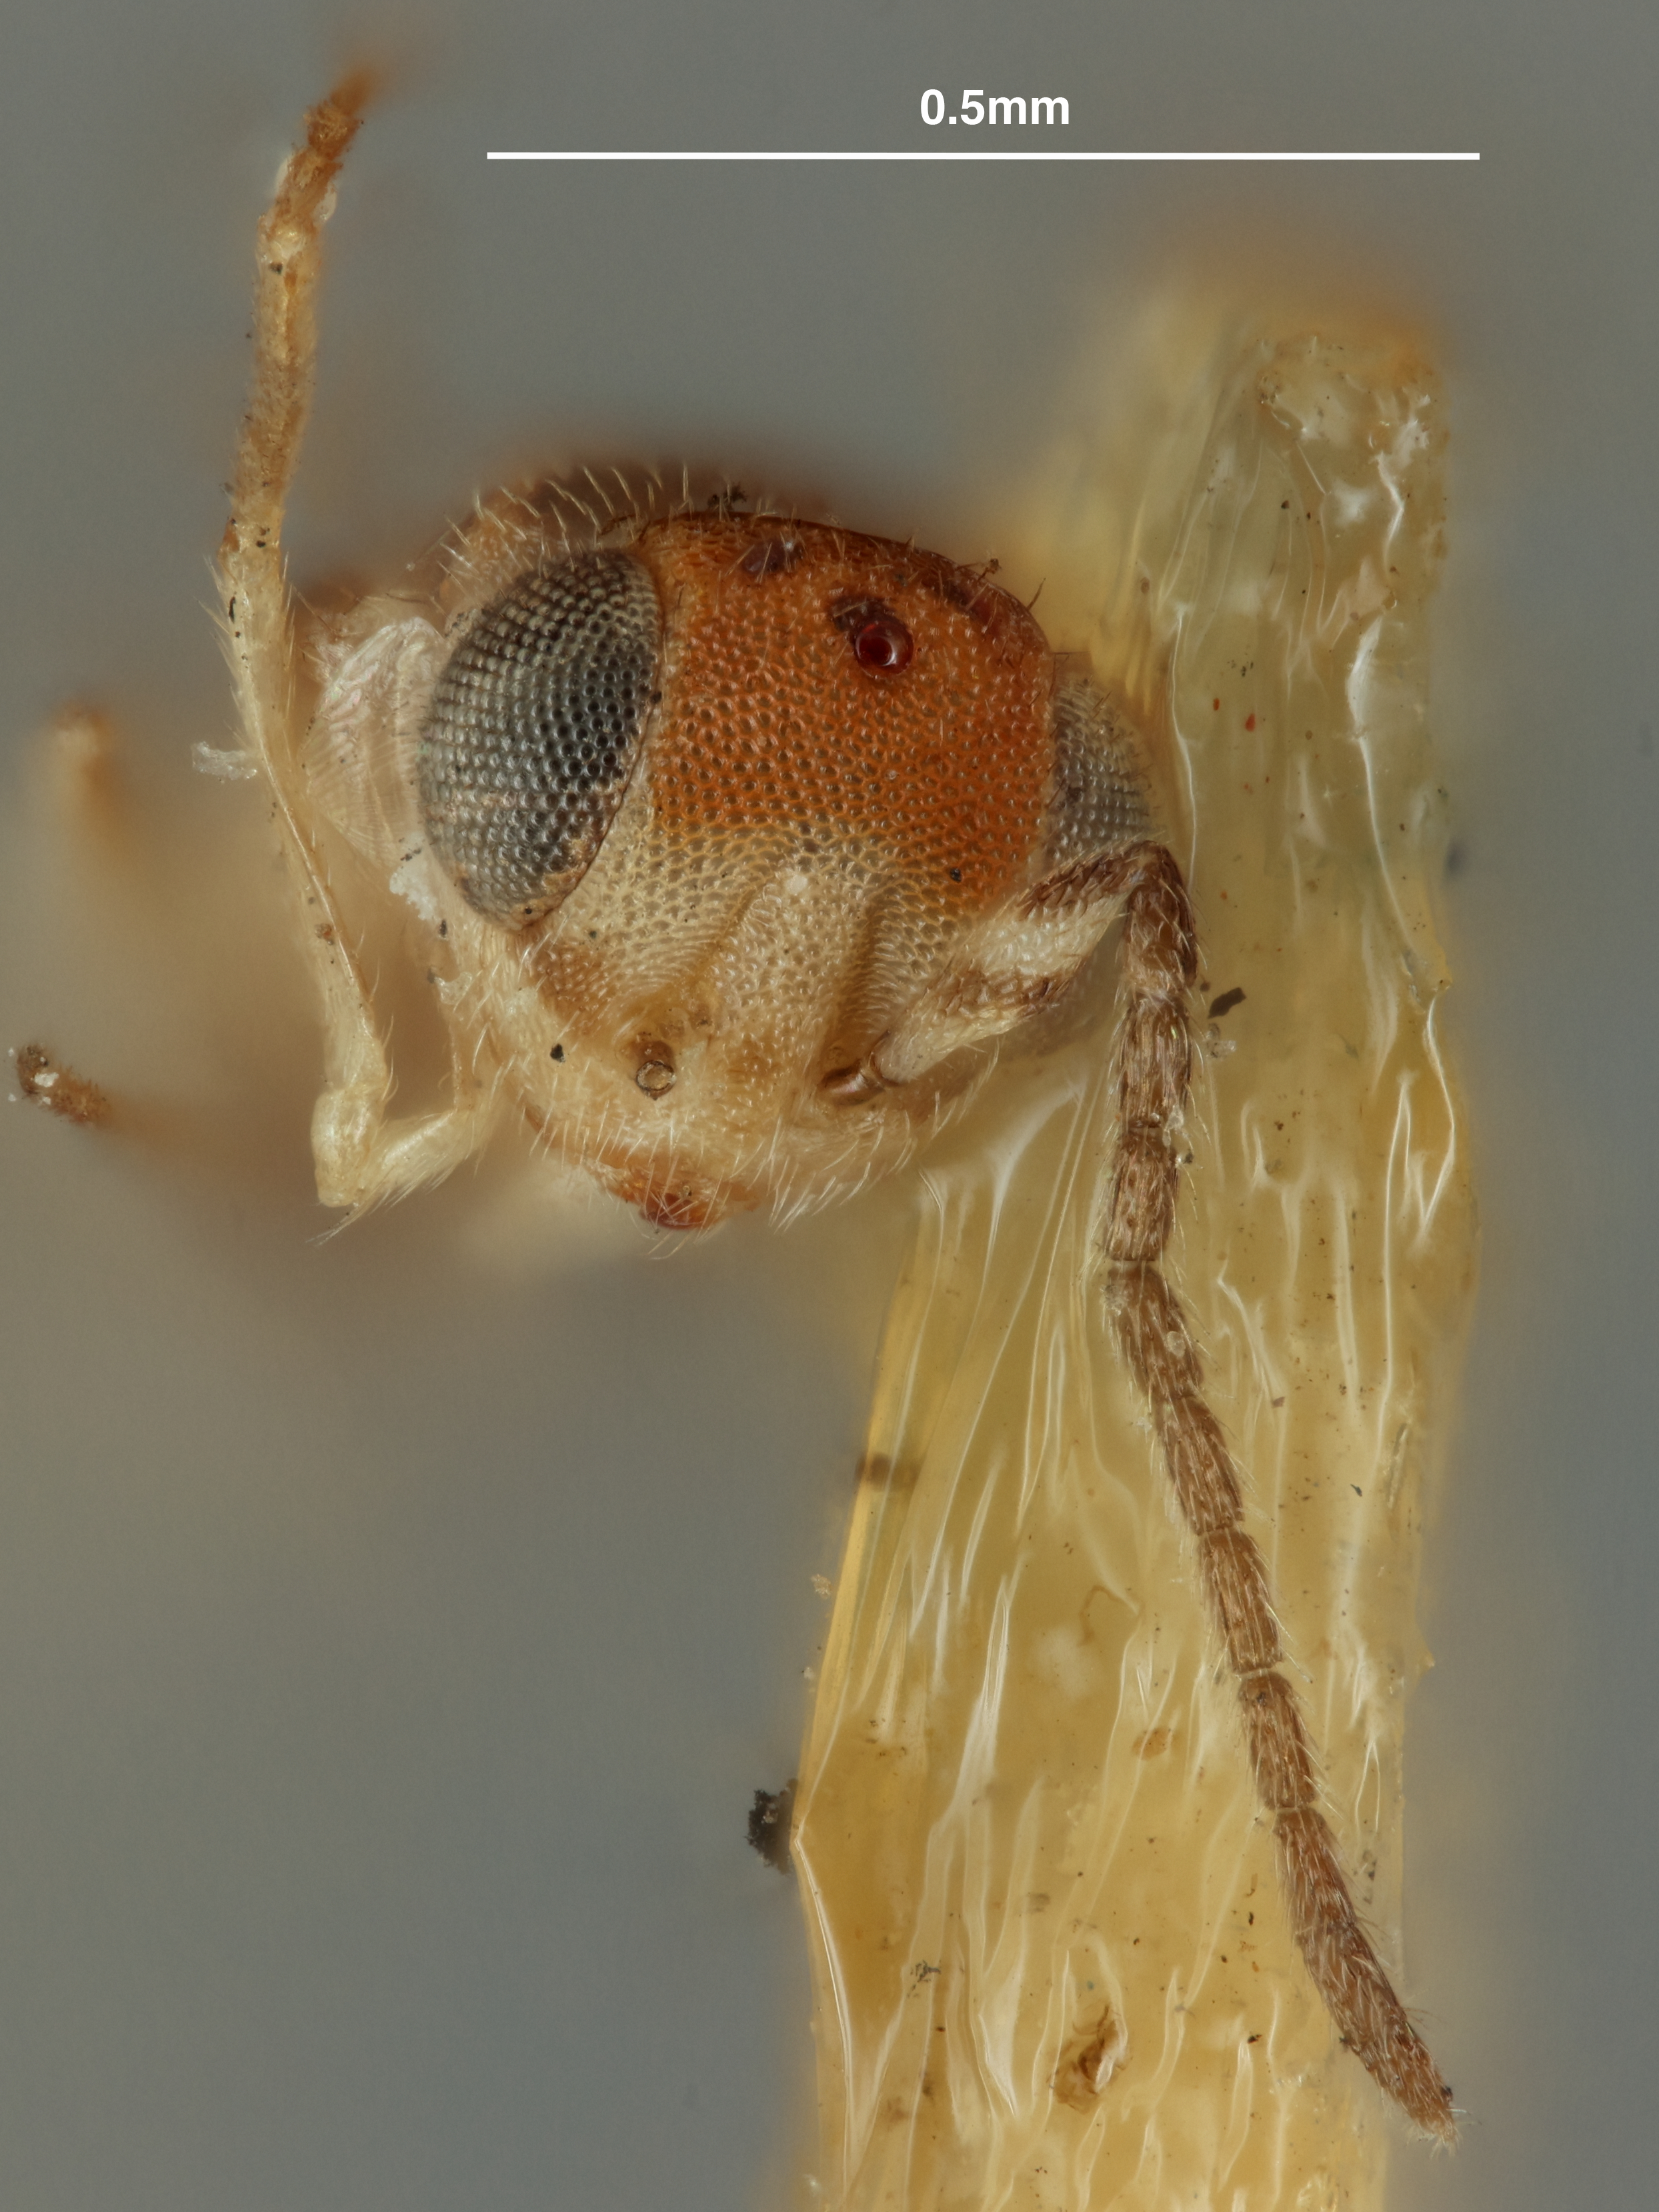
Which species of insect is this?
Tanaomastix claripennis
